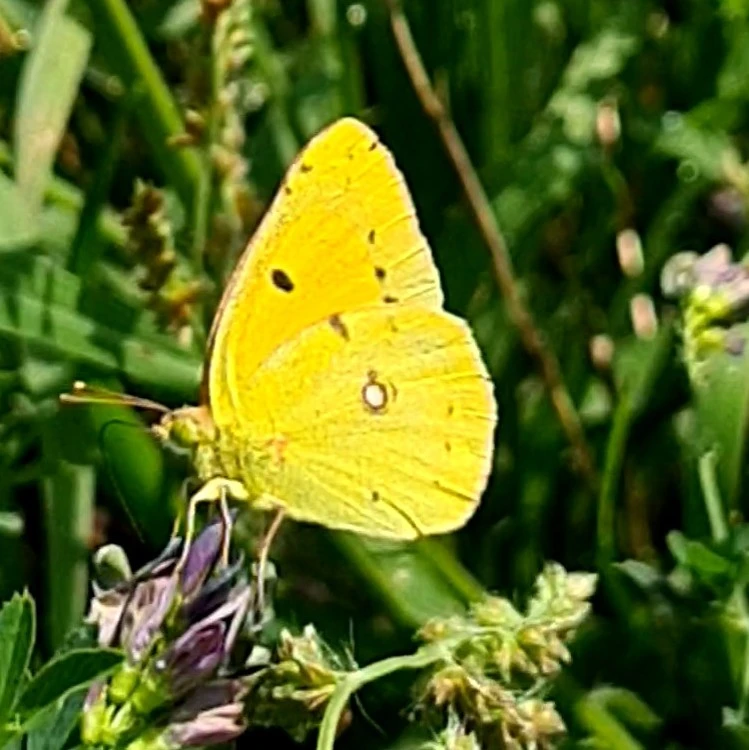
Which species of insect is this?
Colias croceus
